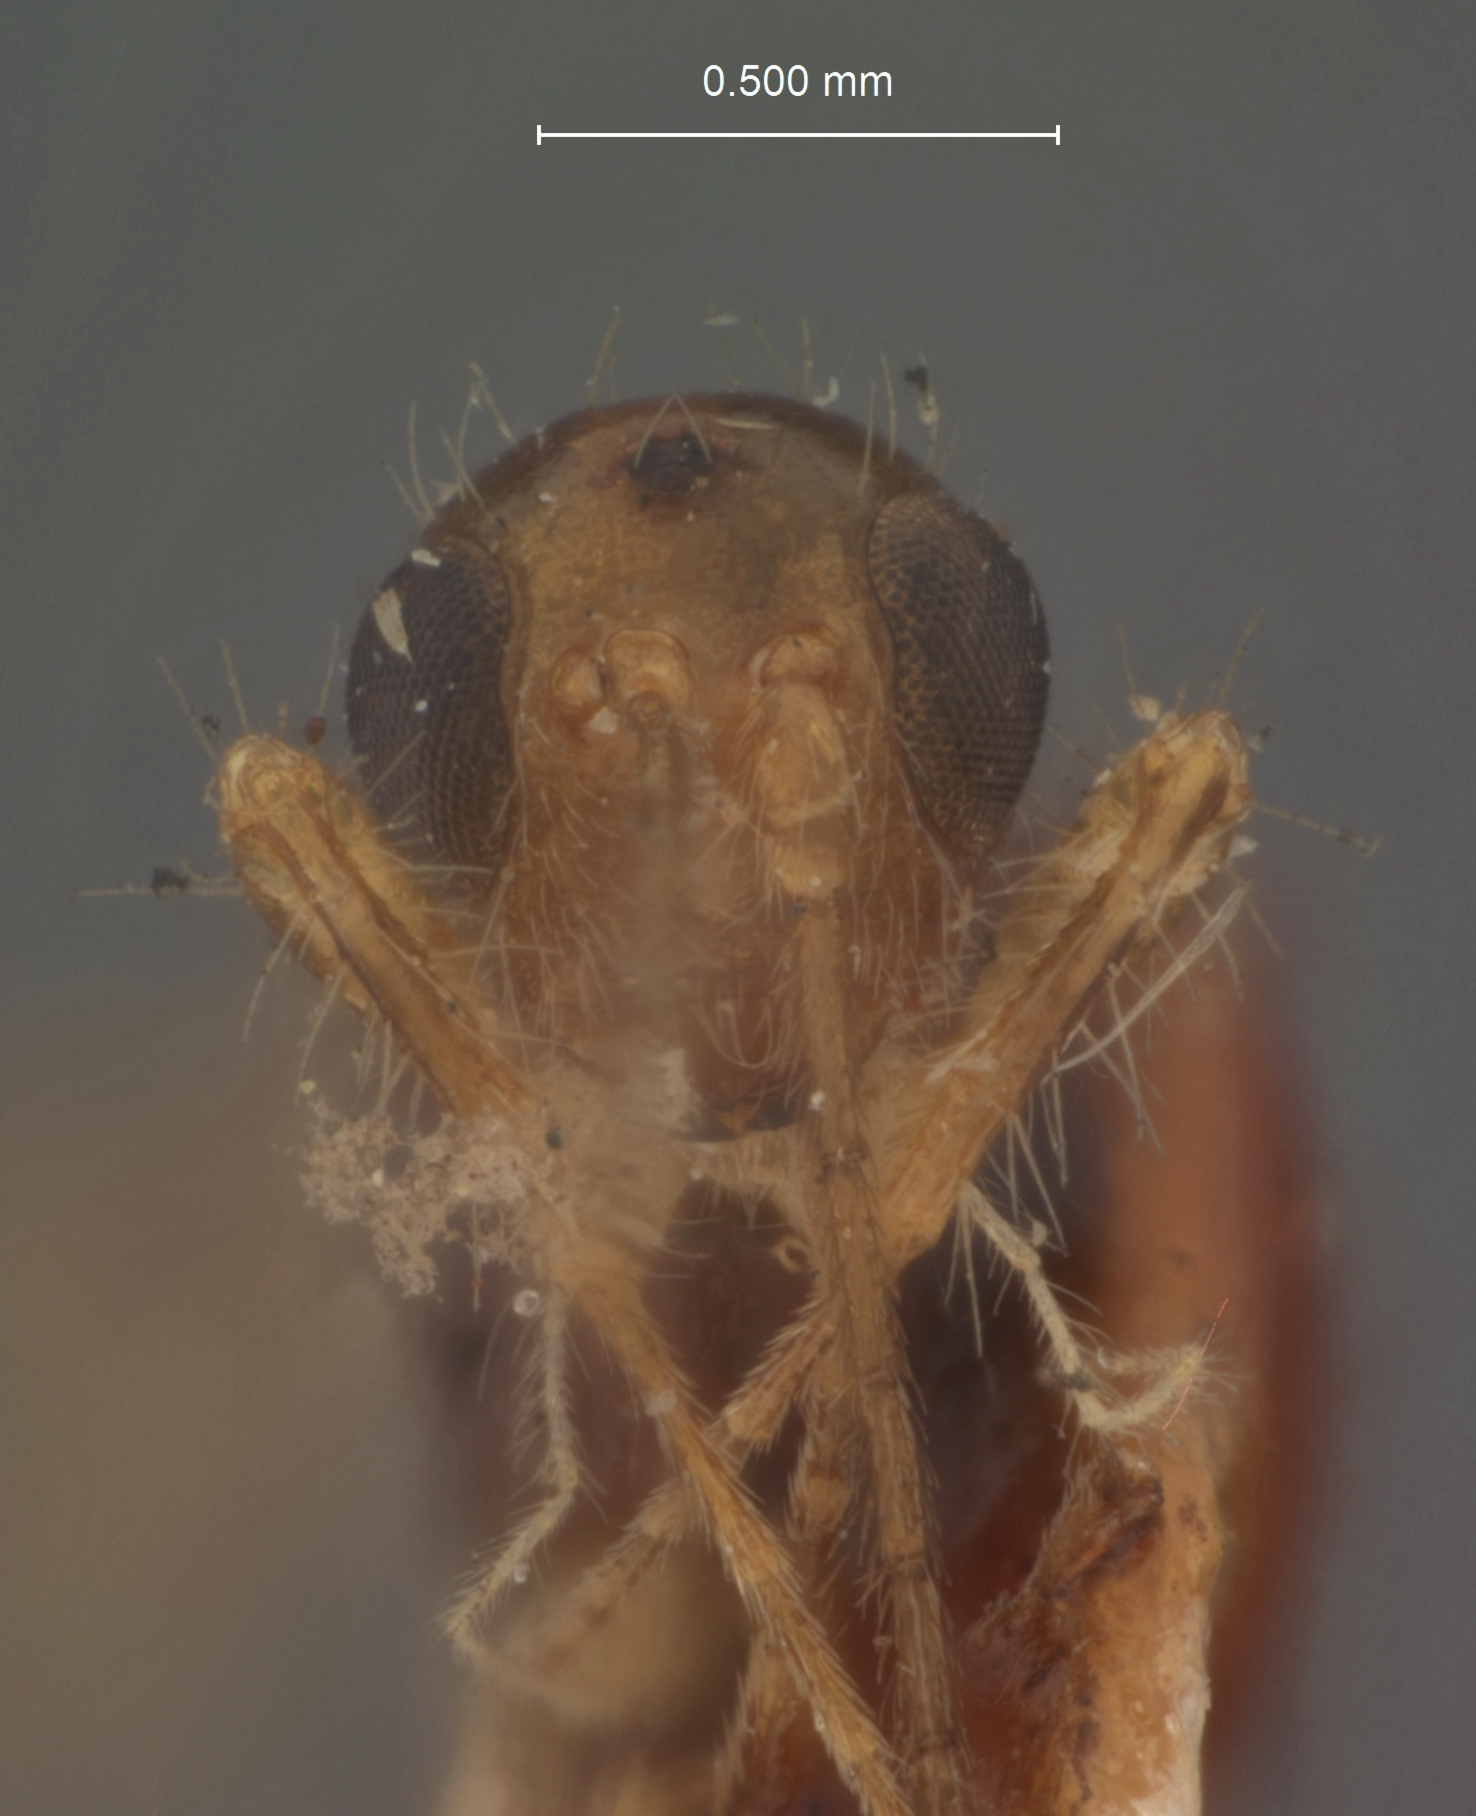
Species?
Spathius asander
